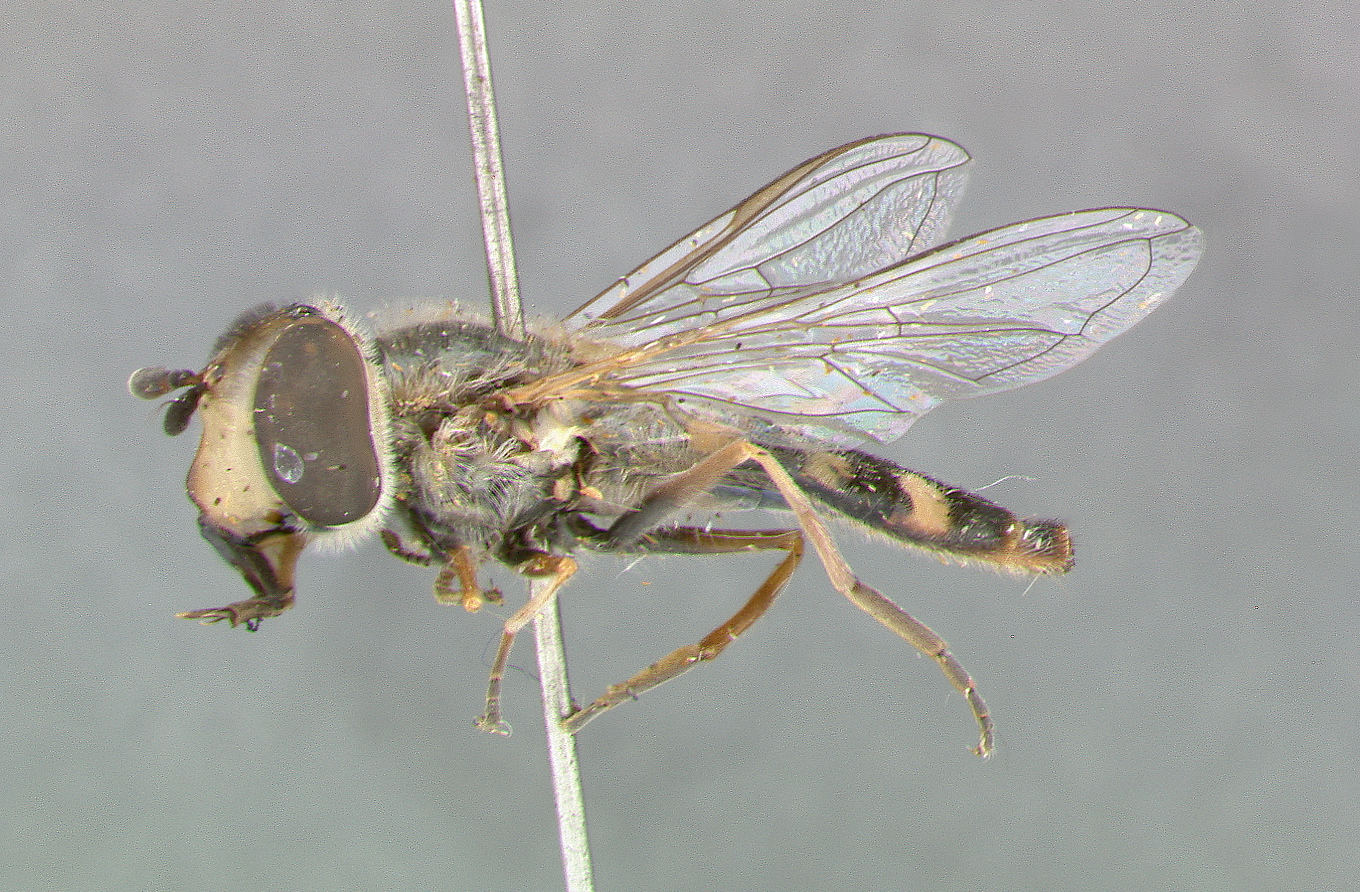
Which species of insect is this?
Scaeva occidentalis
